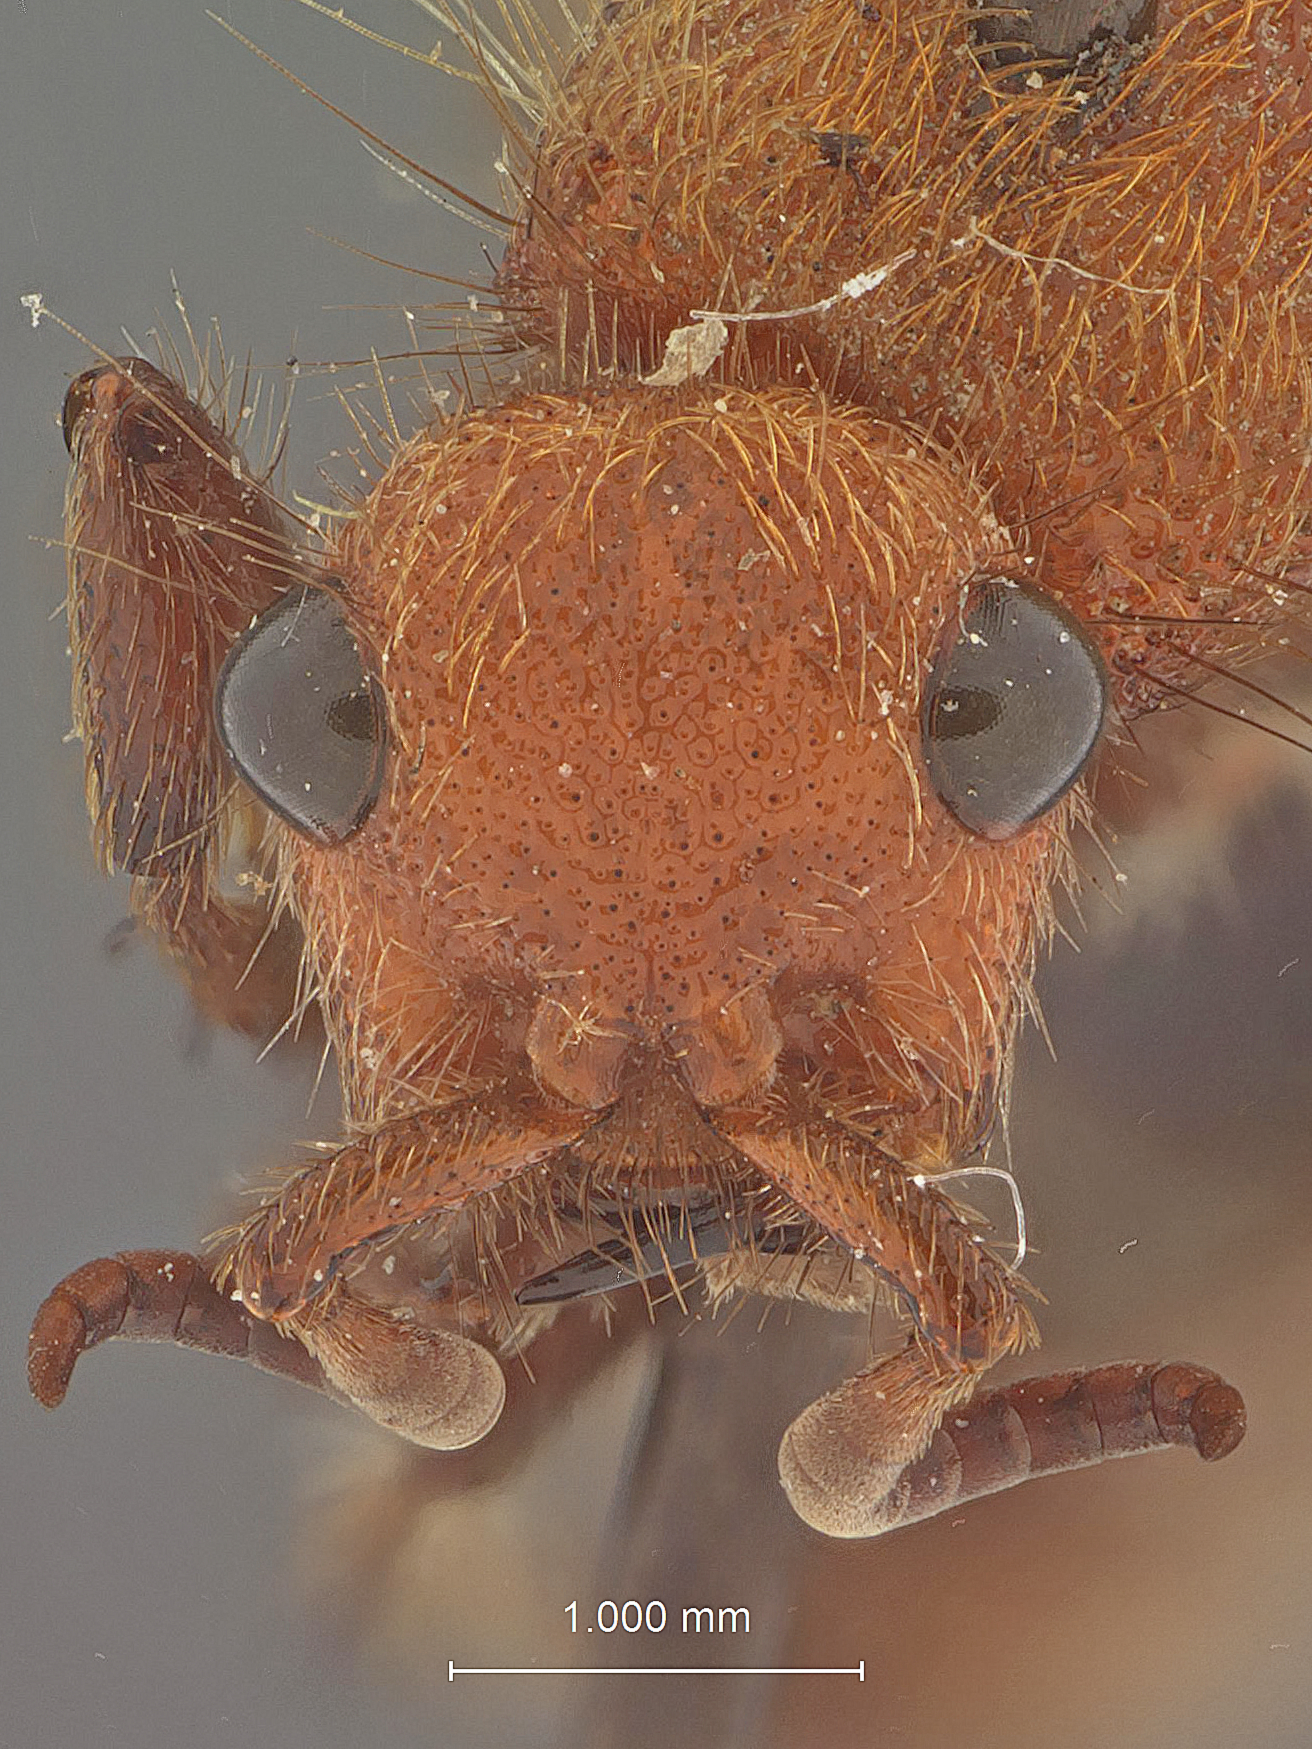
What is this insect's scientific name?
Dasymutilla plesia
